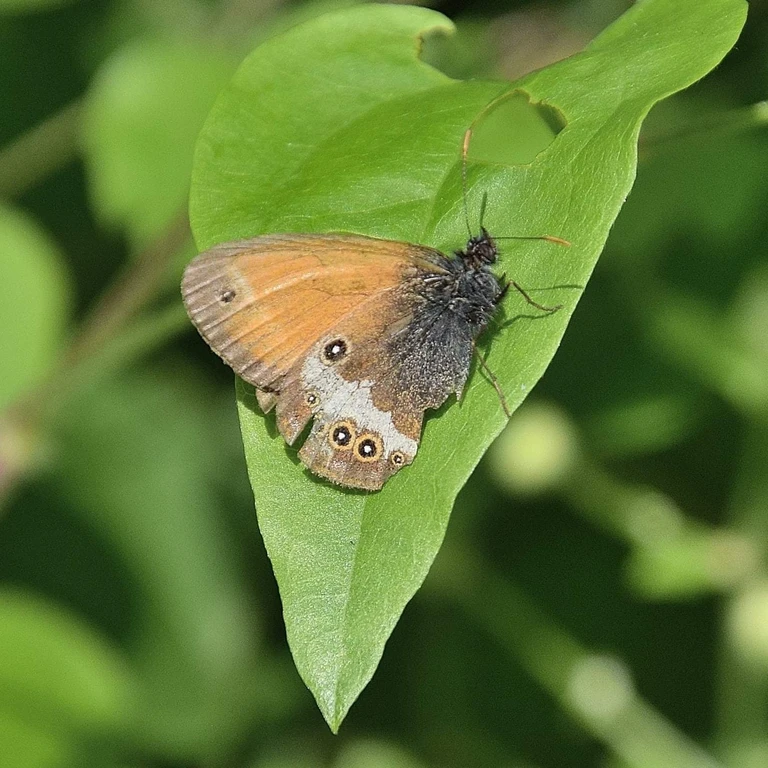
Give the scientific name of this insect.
Coenonympha arcania
